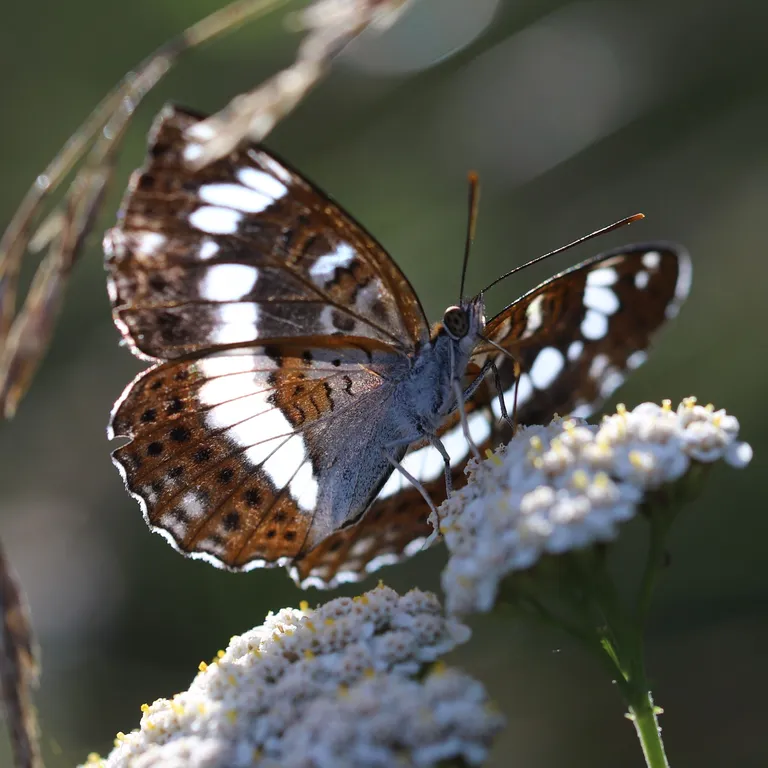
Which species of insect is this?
Limenitis camilla (also Ladoga camilla)
